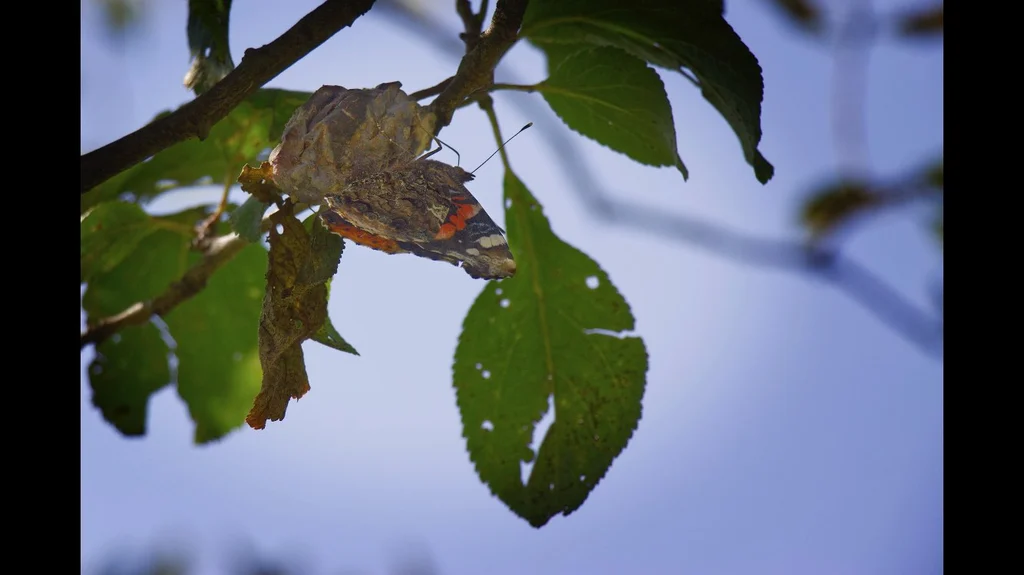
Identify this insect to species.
Vanessa atalanta
